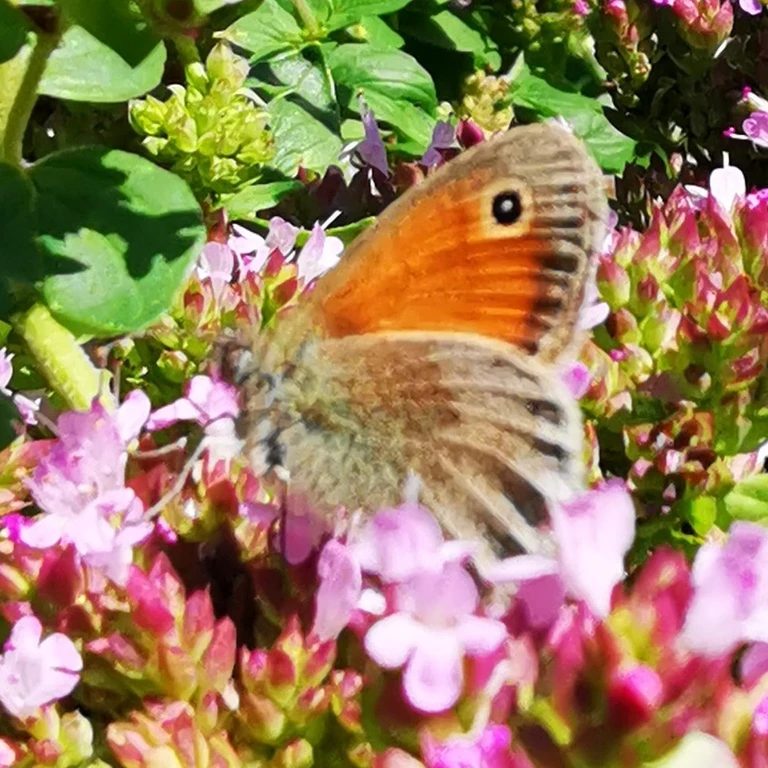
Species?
Coenonympha pamphilus
